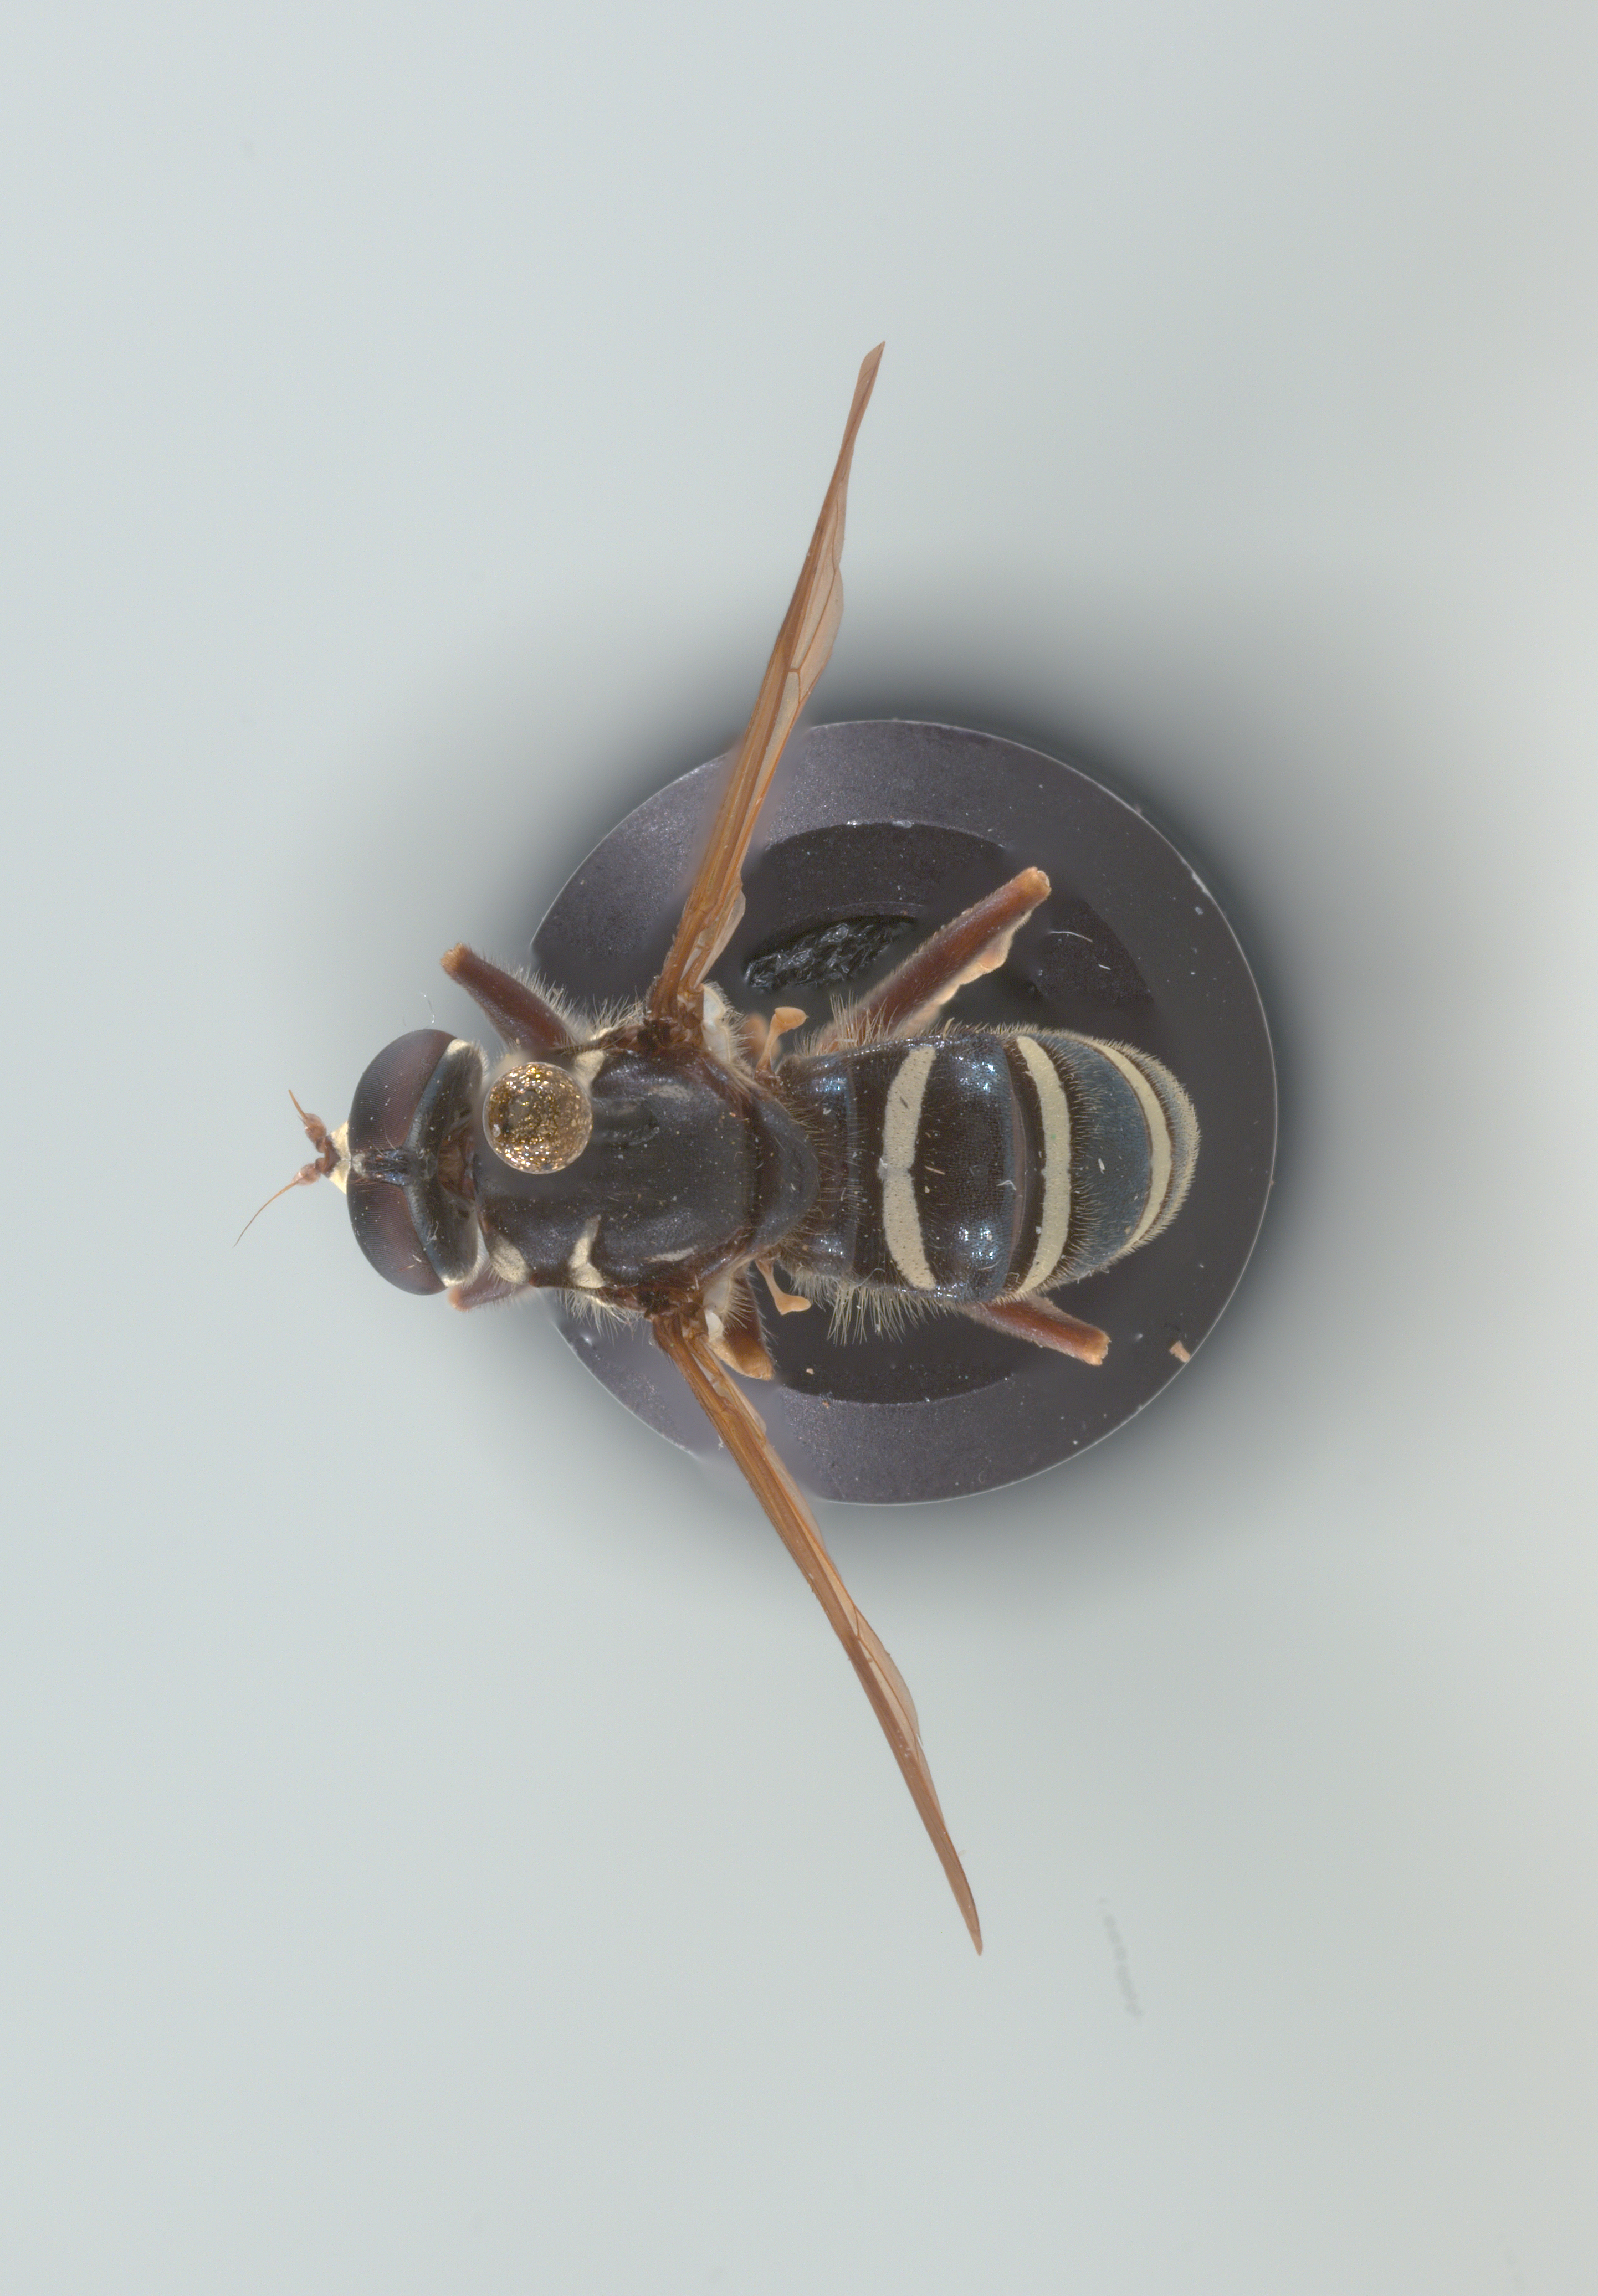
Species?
Temnostoma obscurum
